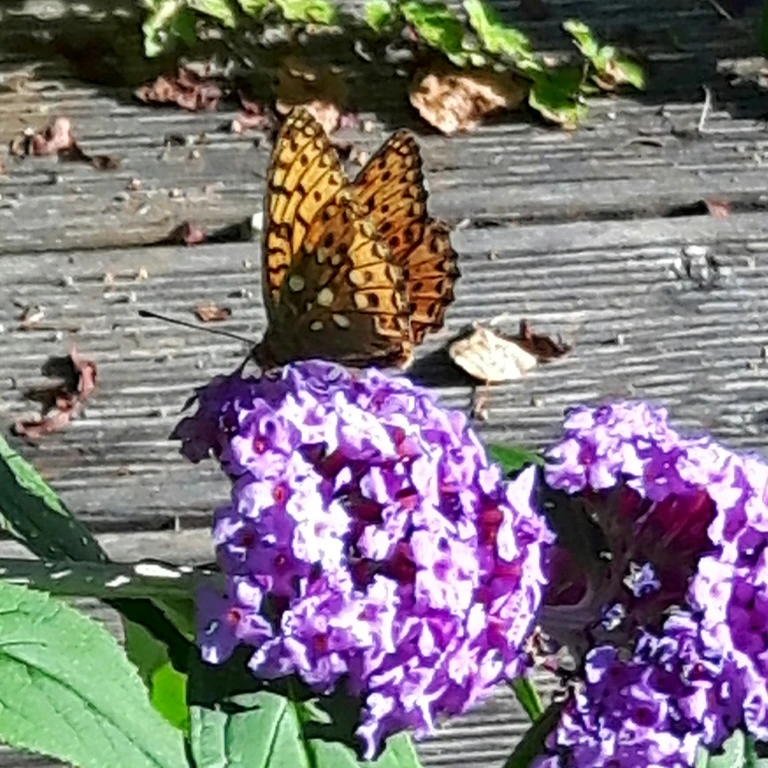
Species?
Speyeria aglaja
